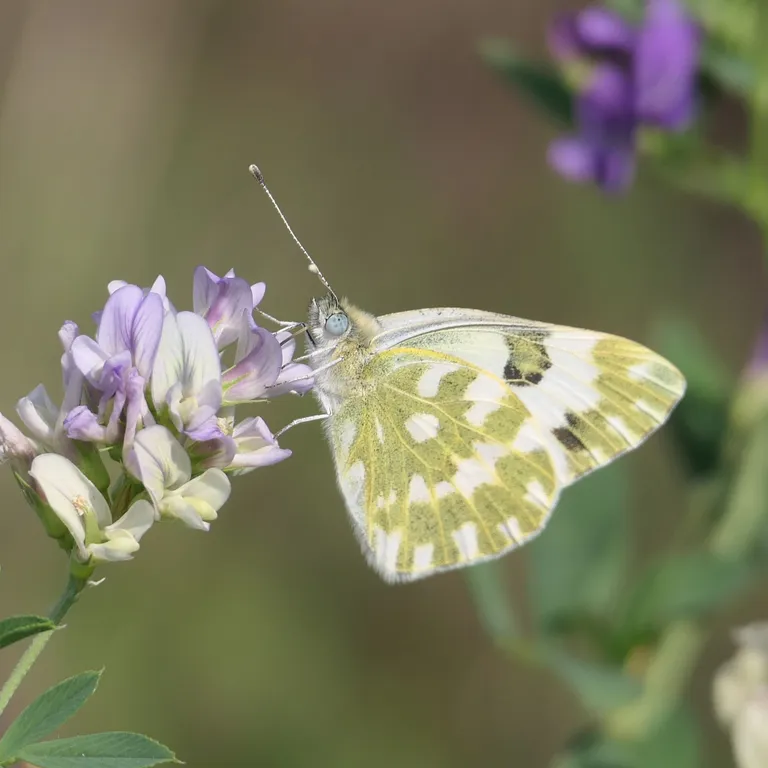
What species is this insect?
Pontia edusa
